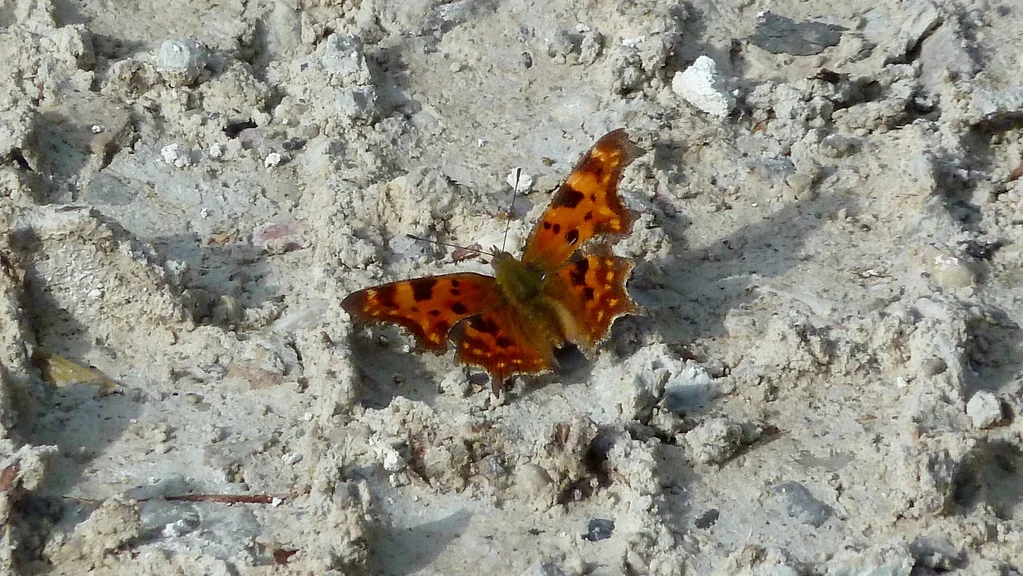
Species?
Polygonia c-album
